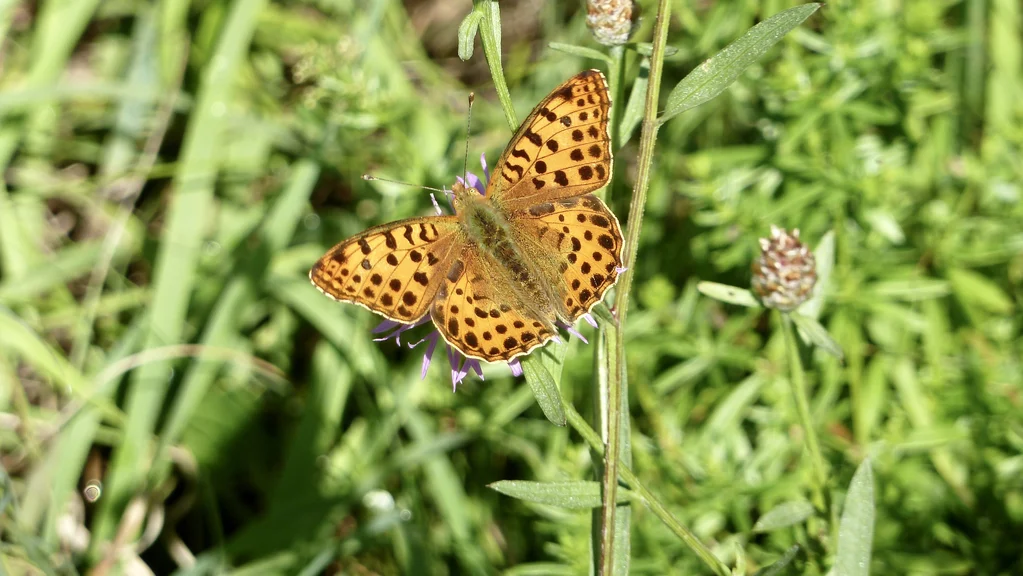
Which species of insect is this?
Issoria lathonia
